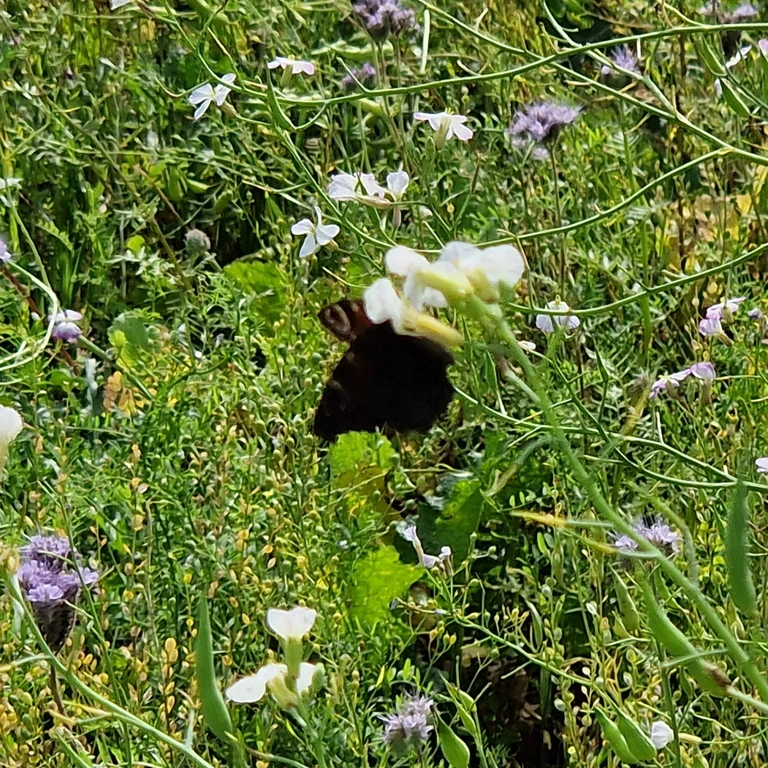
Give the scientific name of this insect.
Aglais io
